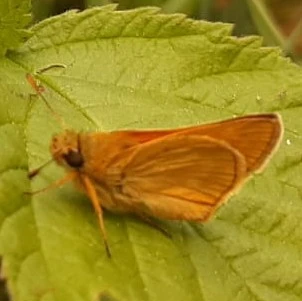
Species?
Ochlodes sylvanus (also Ochlodes venata)
